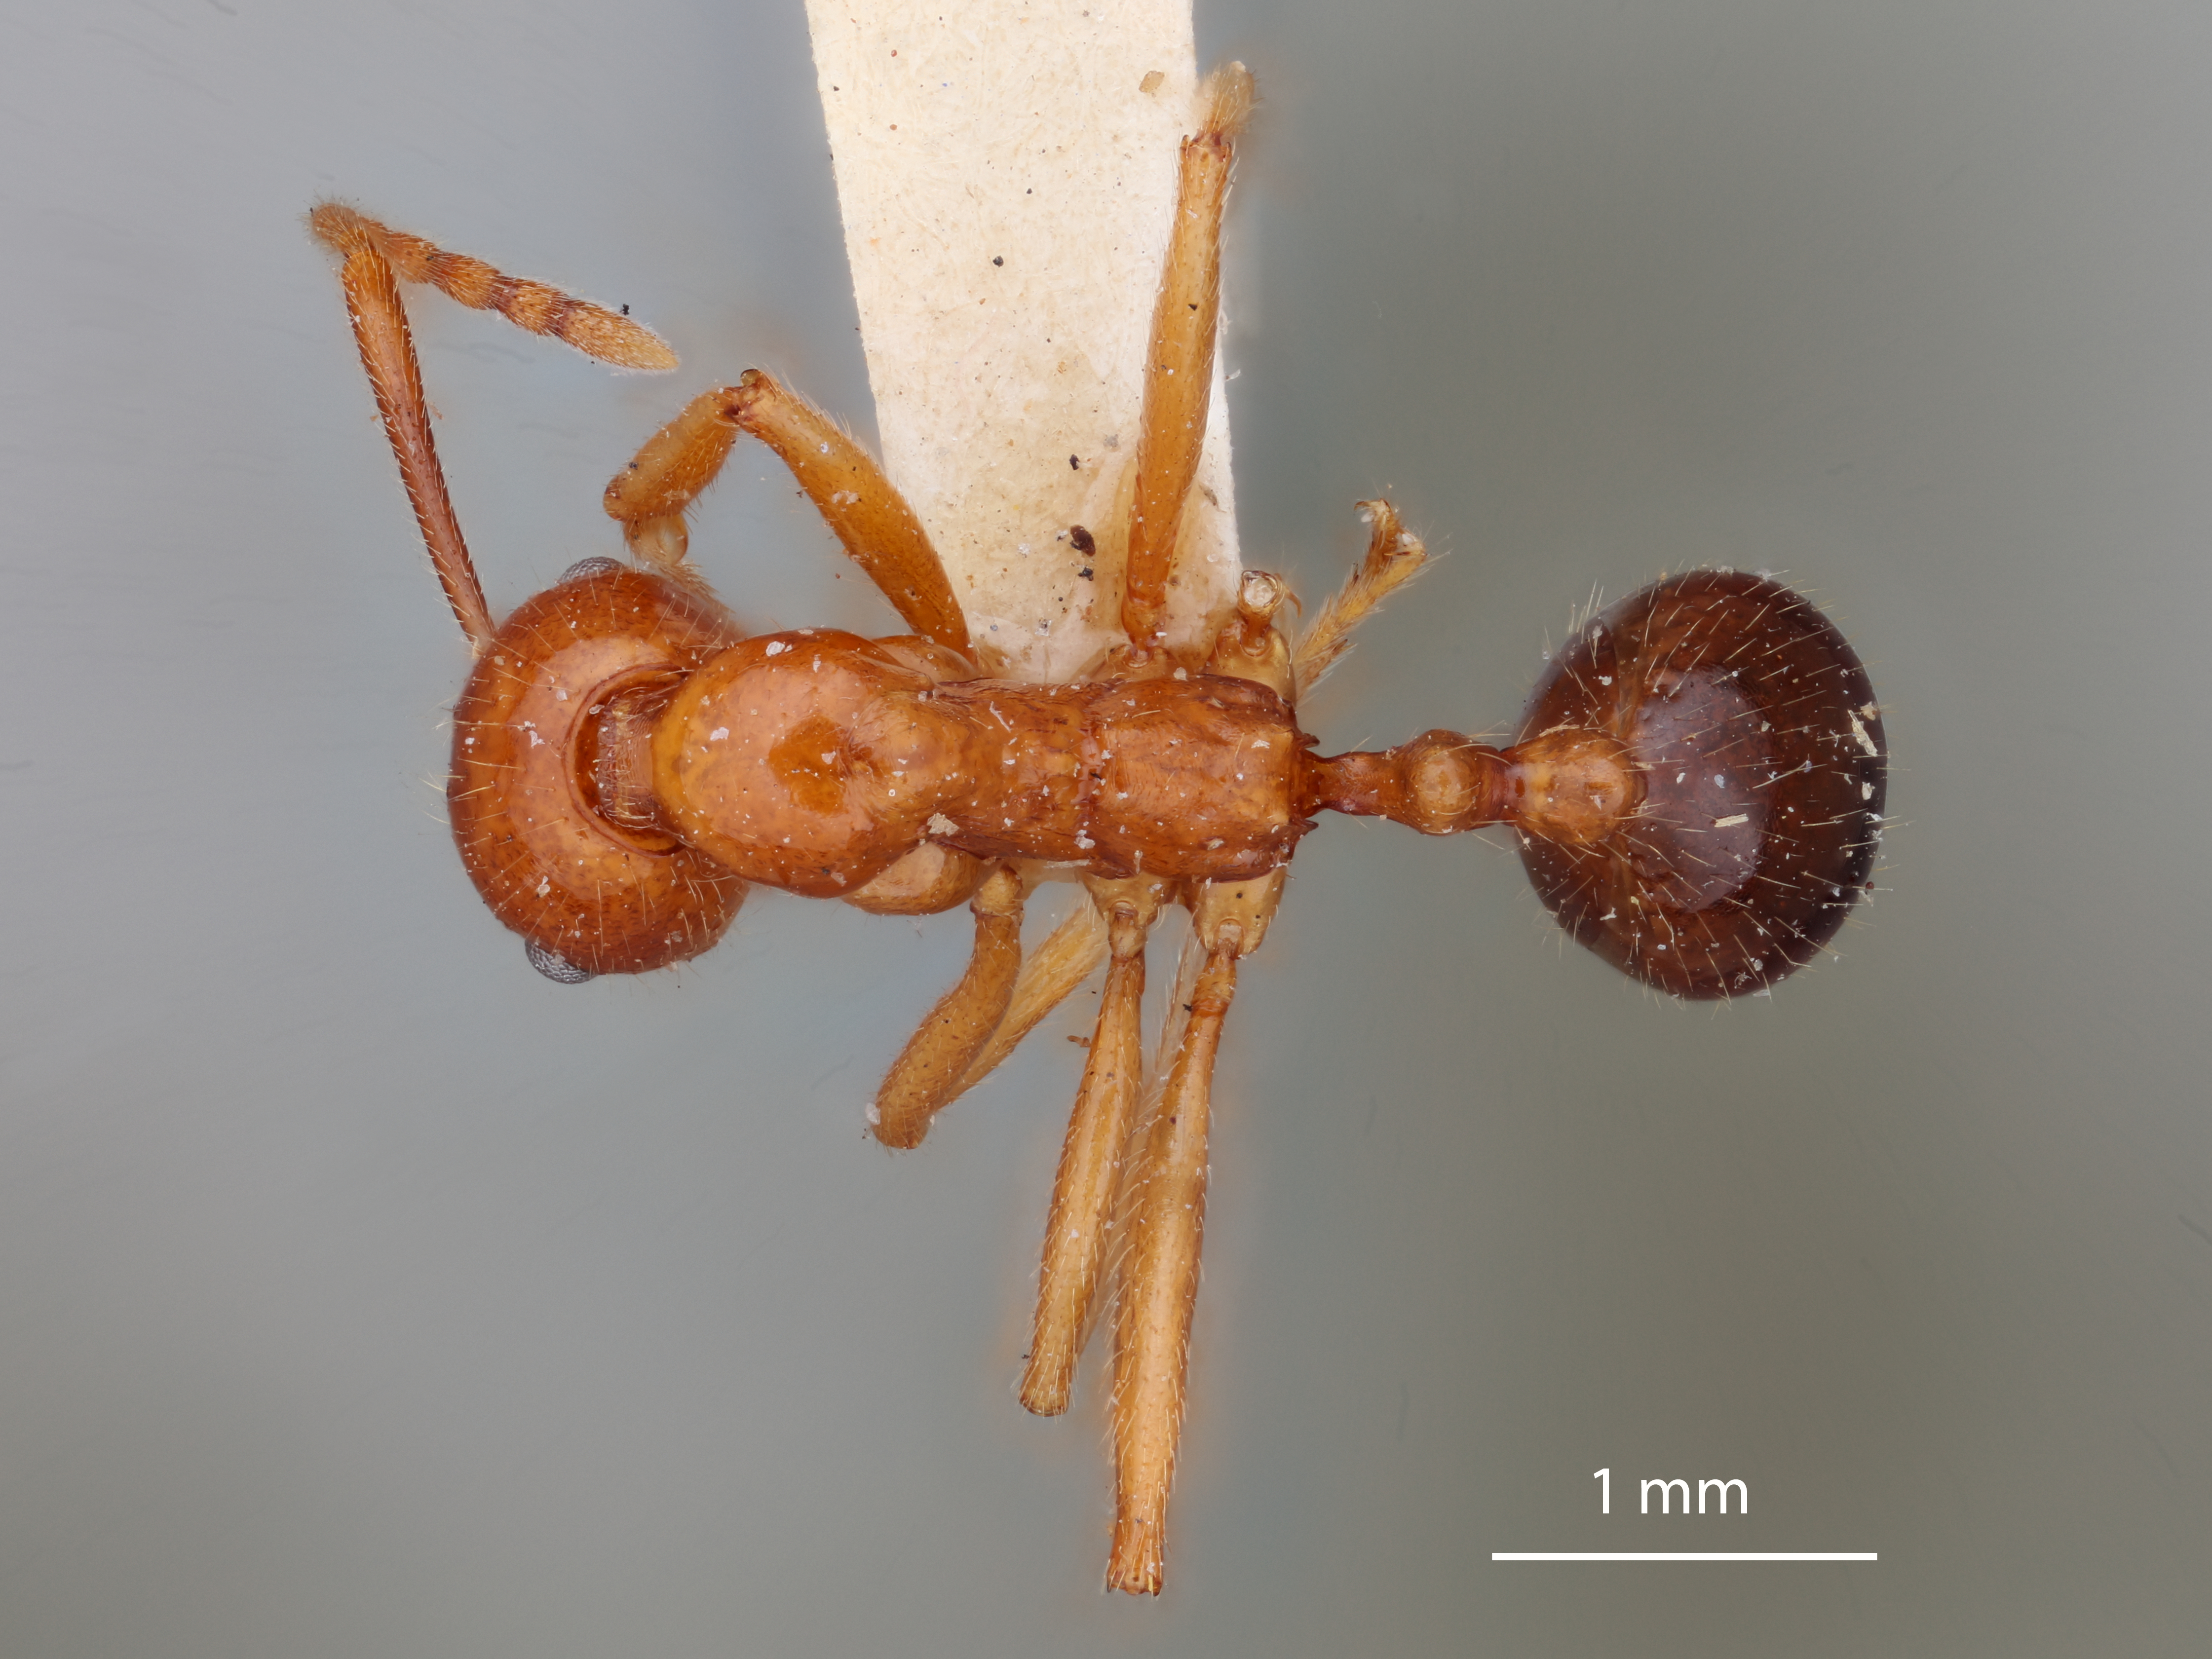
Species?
Aphaenogaster mutica
